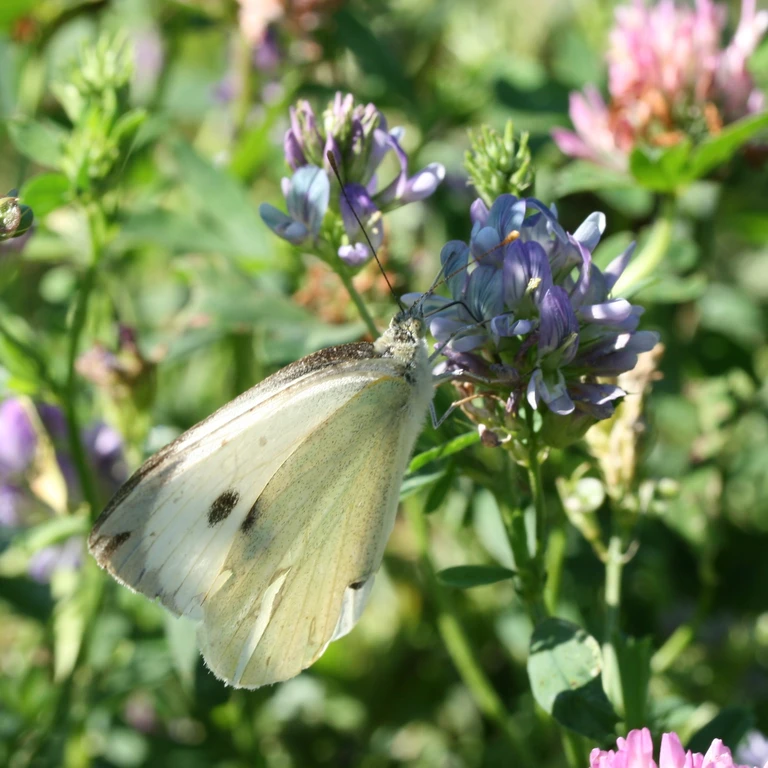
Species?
Pieris brassicae
